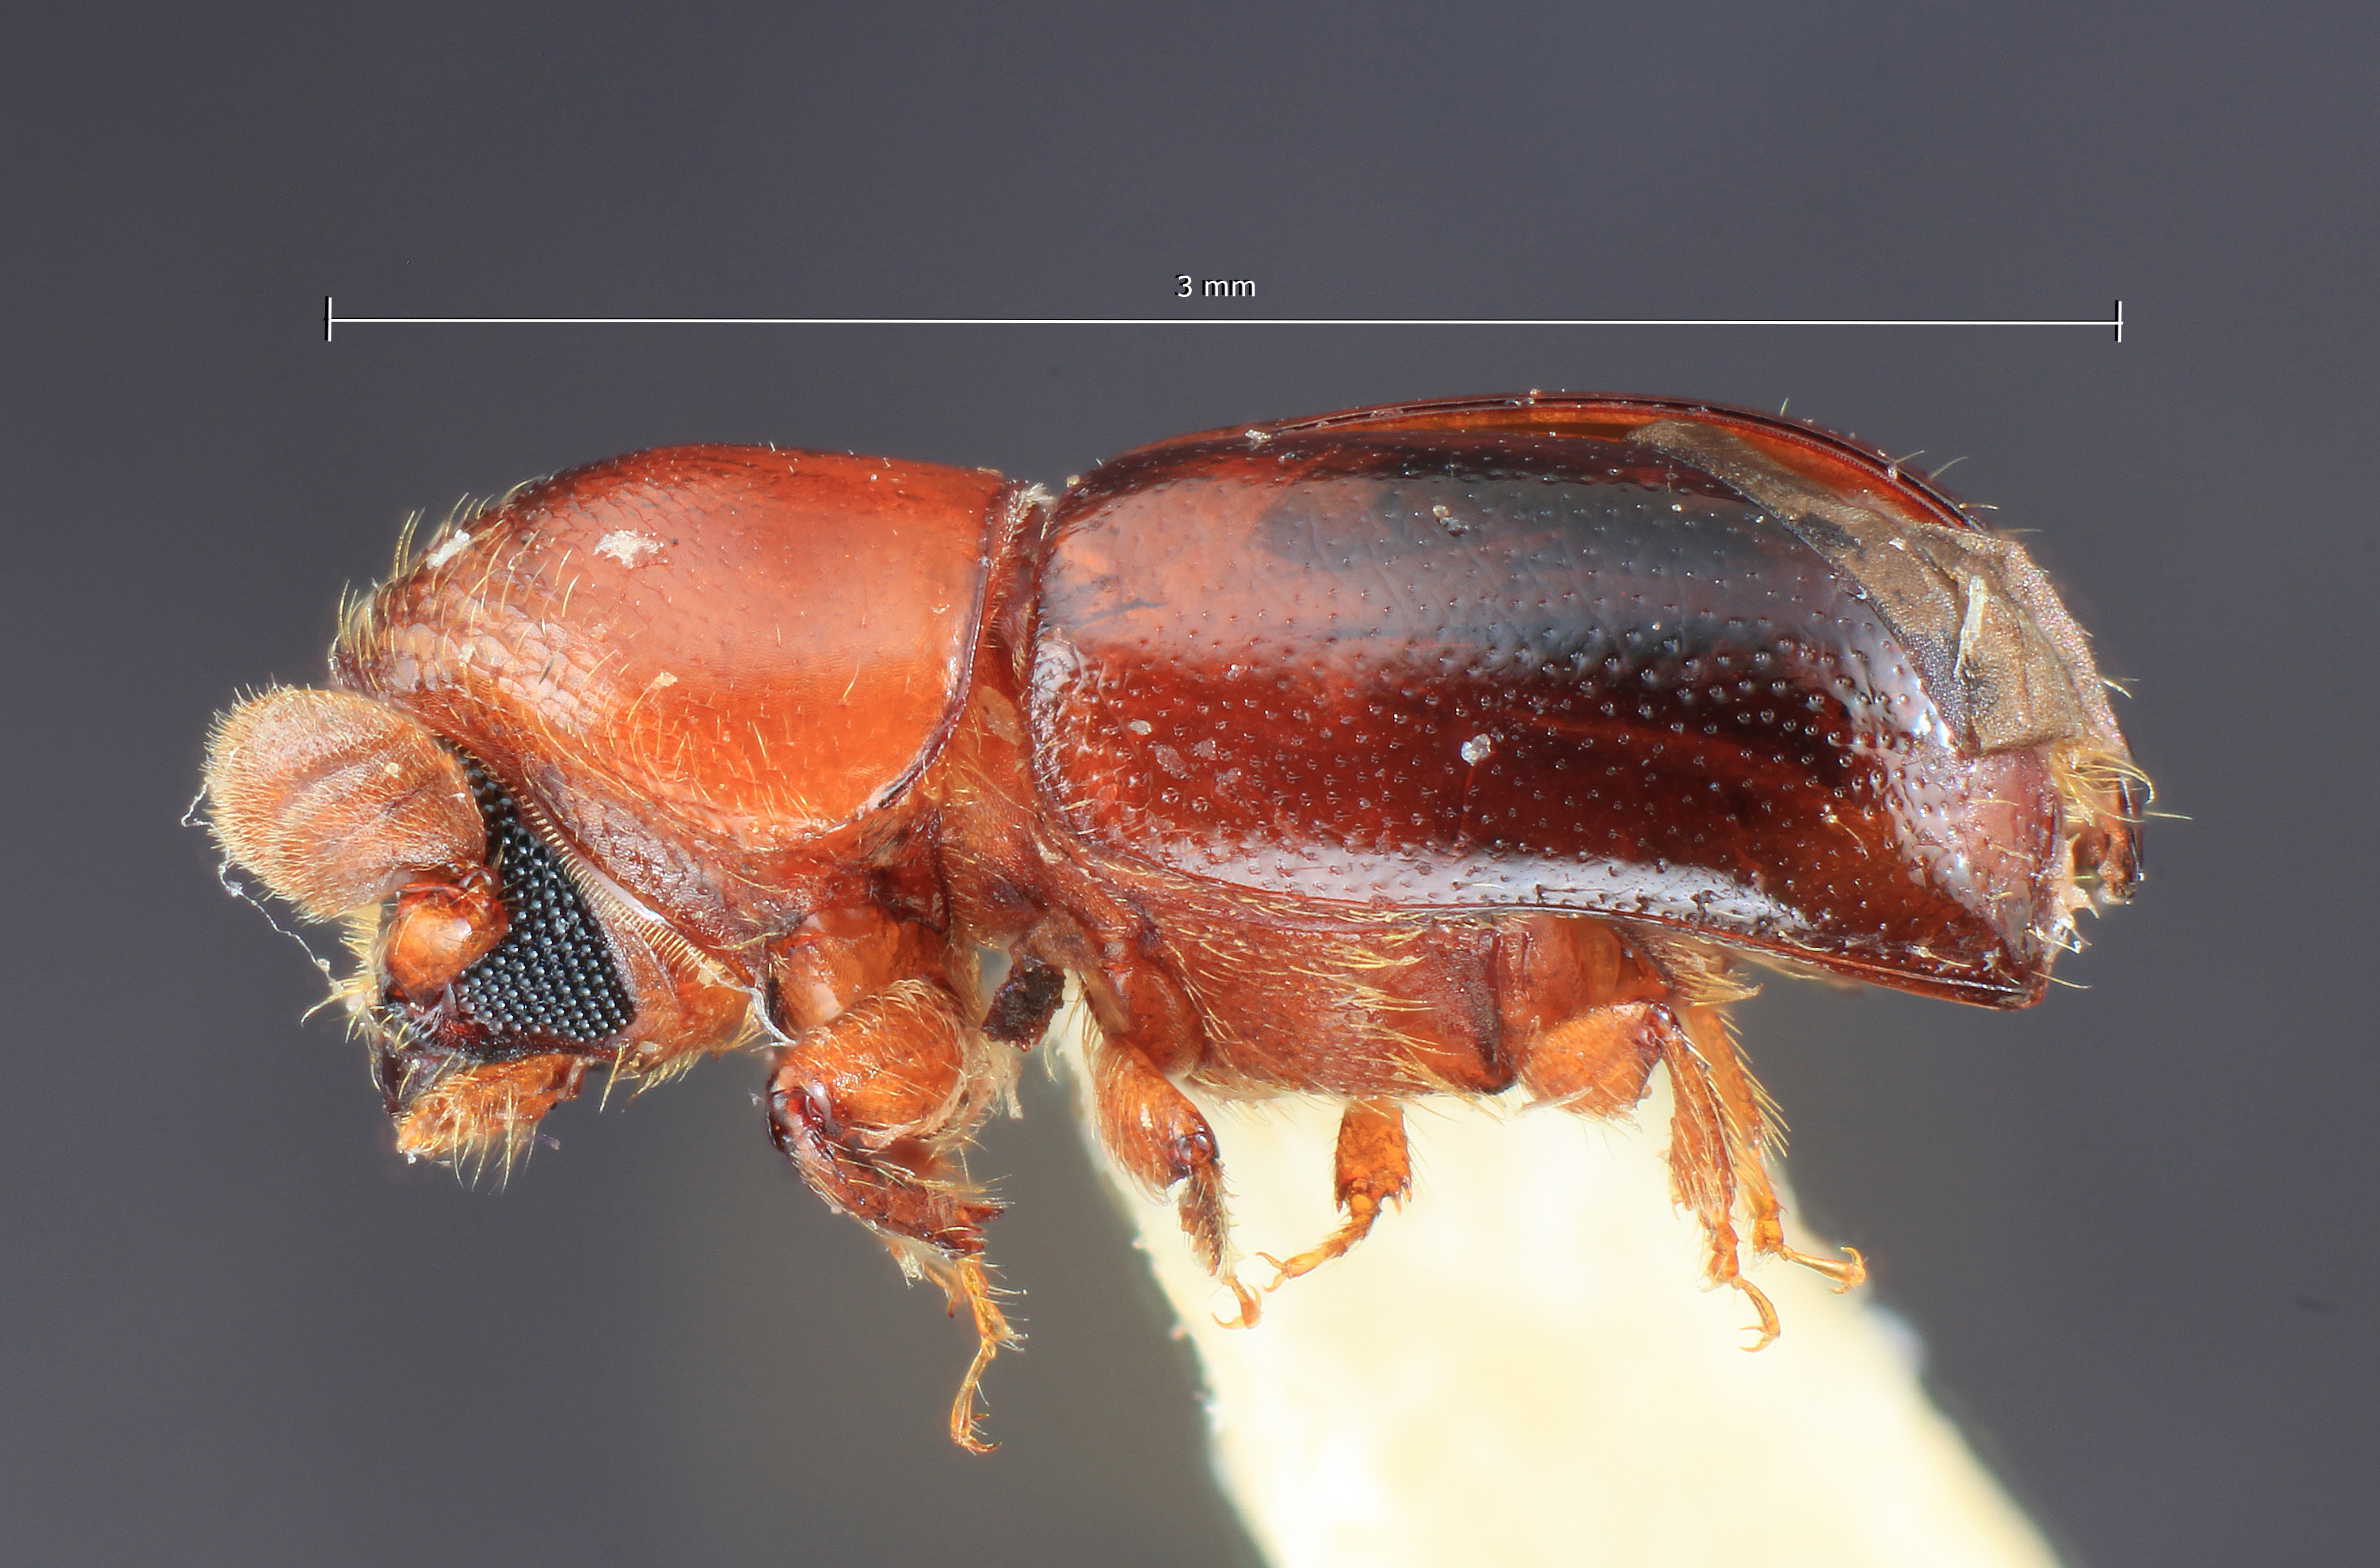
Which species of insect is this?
Corthylus bolivianus
